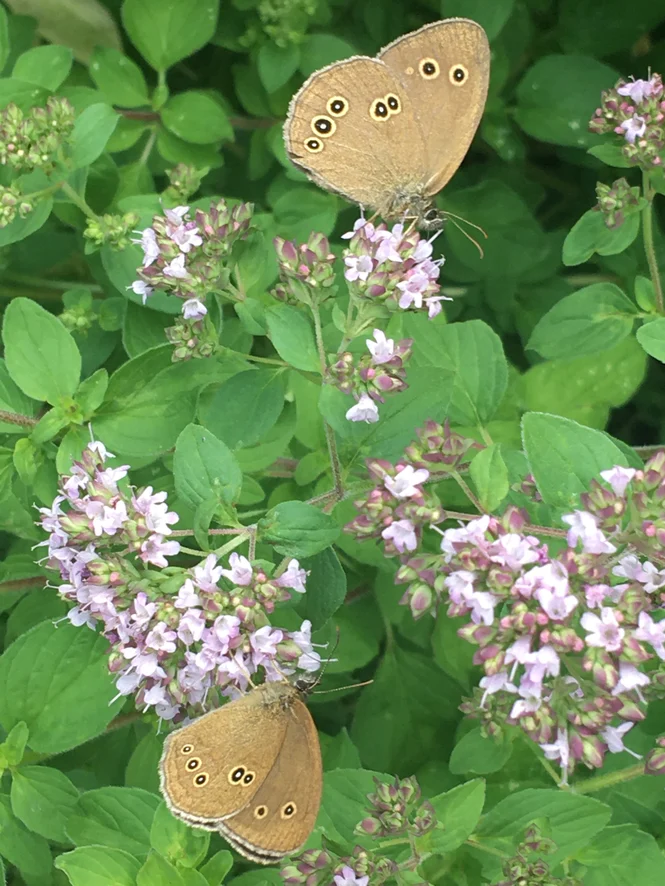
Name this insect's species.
Aphantopus hyperantus
